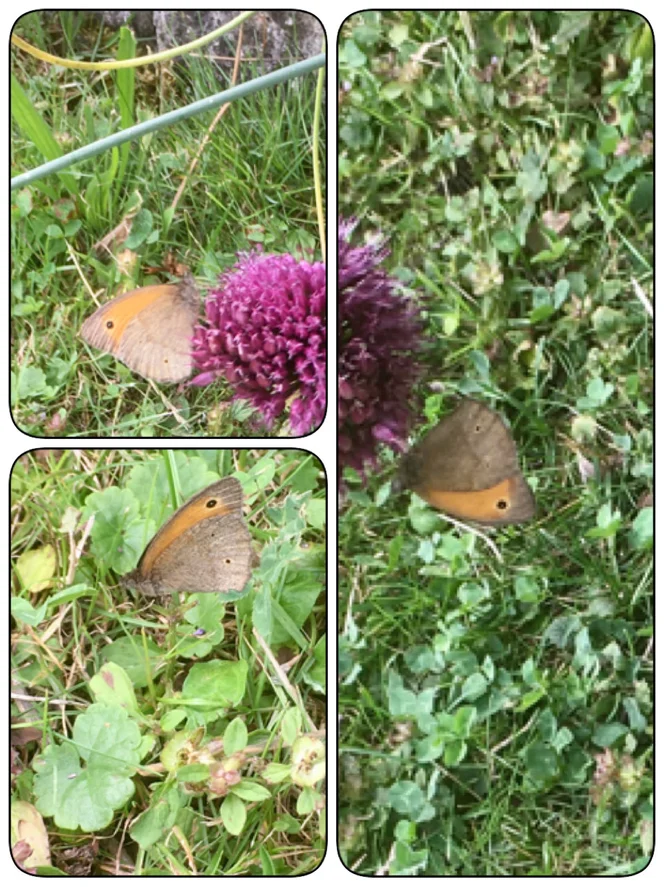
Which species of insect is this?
Maniola jurtina
